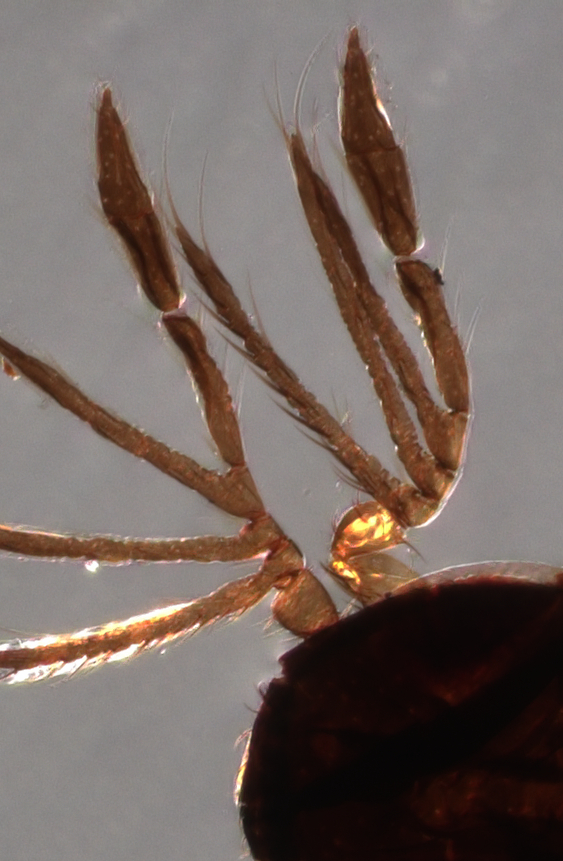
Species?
Elasmus cyanomontanus
